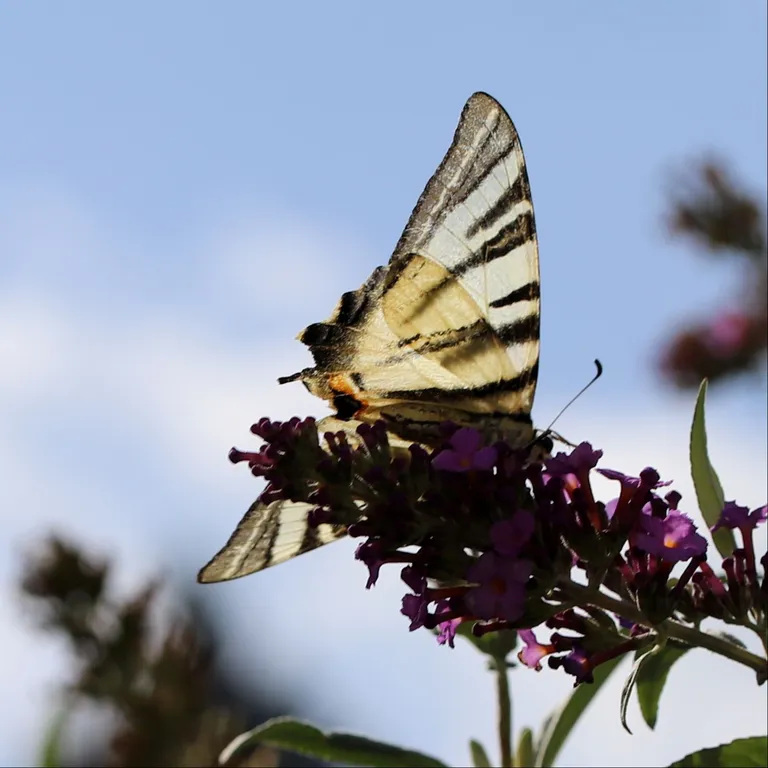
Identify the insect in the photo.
Iphiclides podalirius
